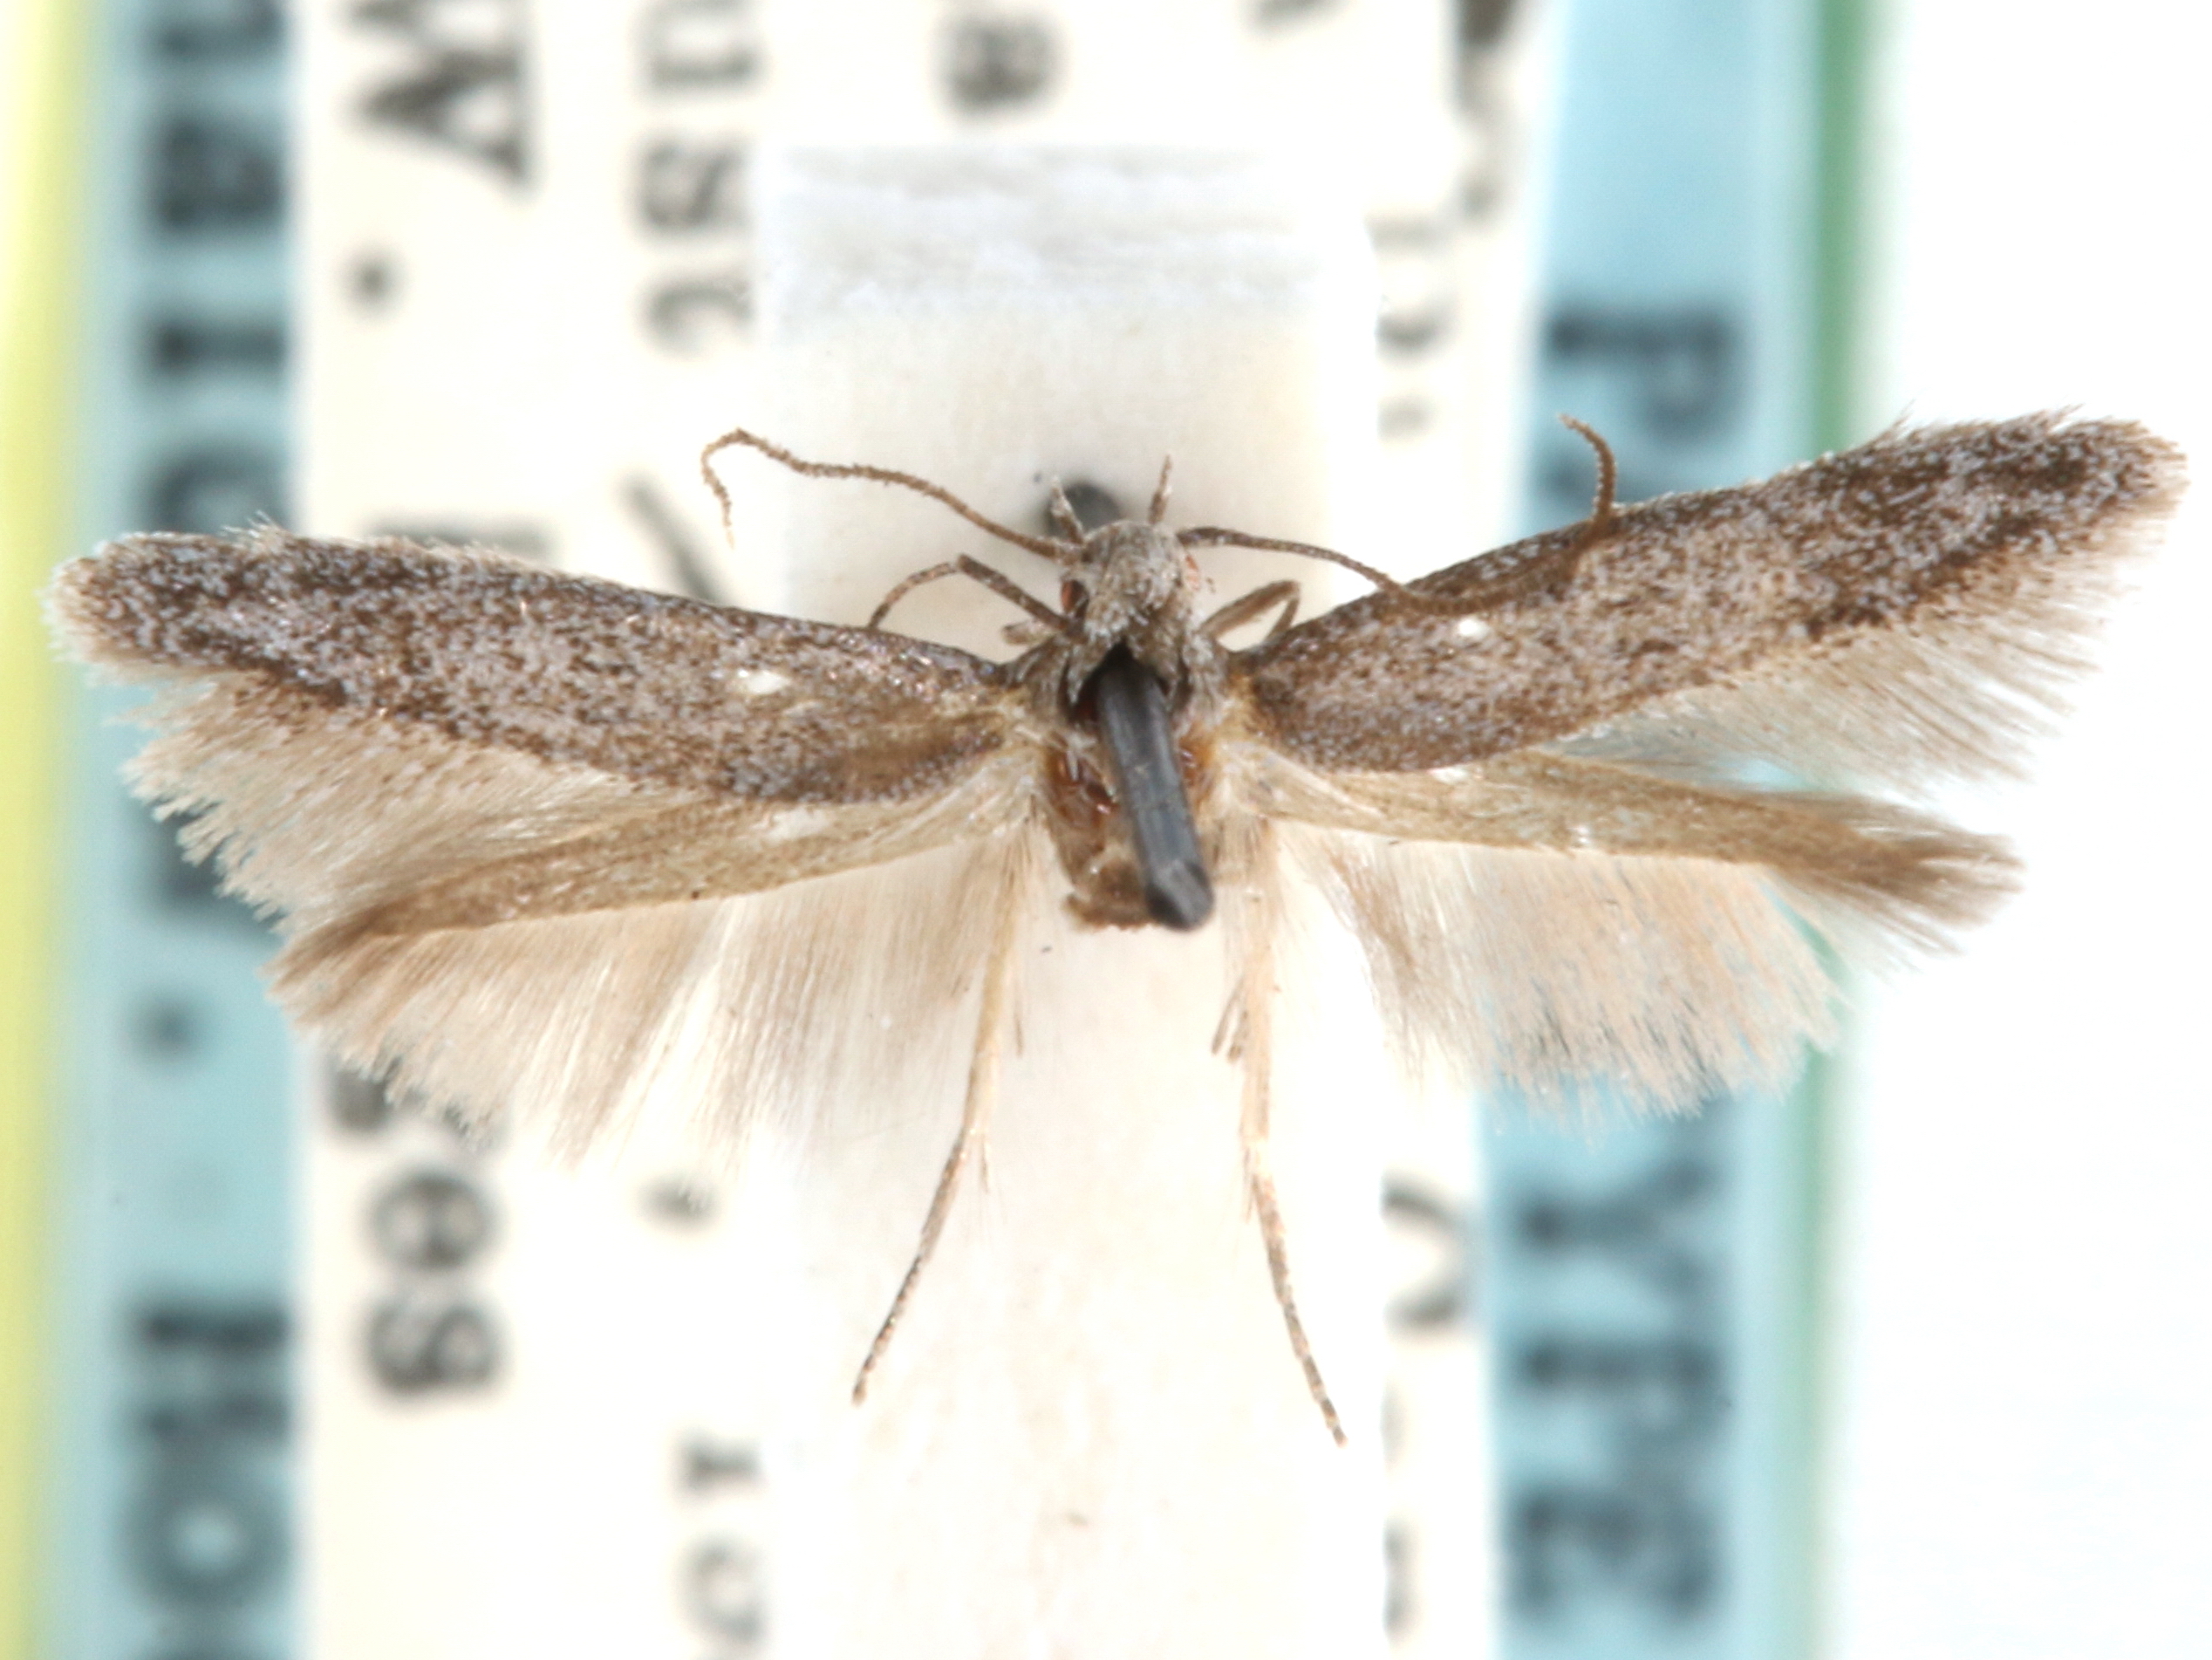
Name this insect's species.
Teladoma murina
